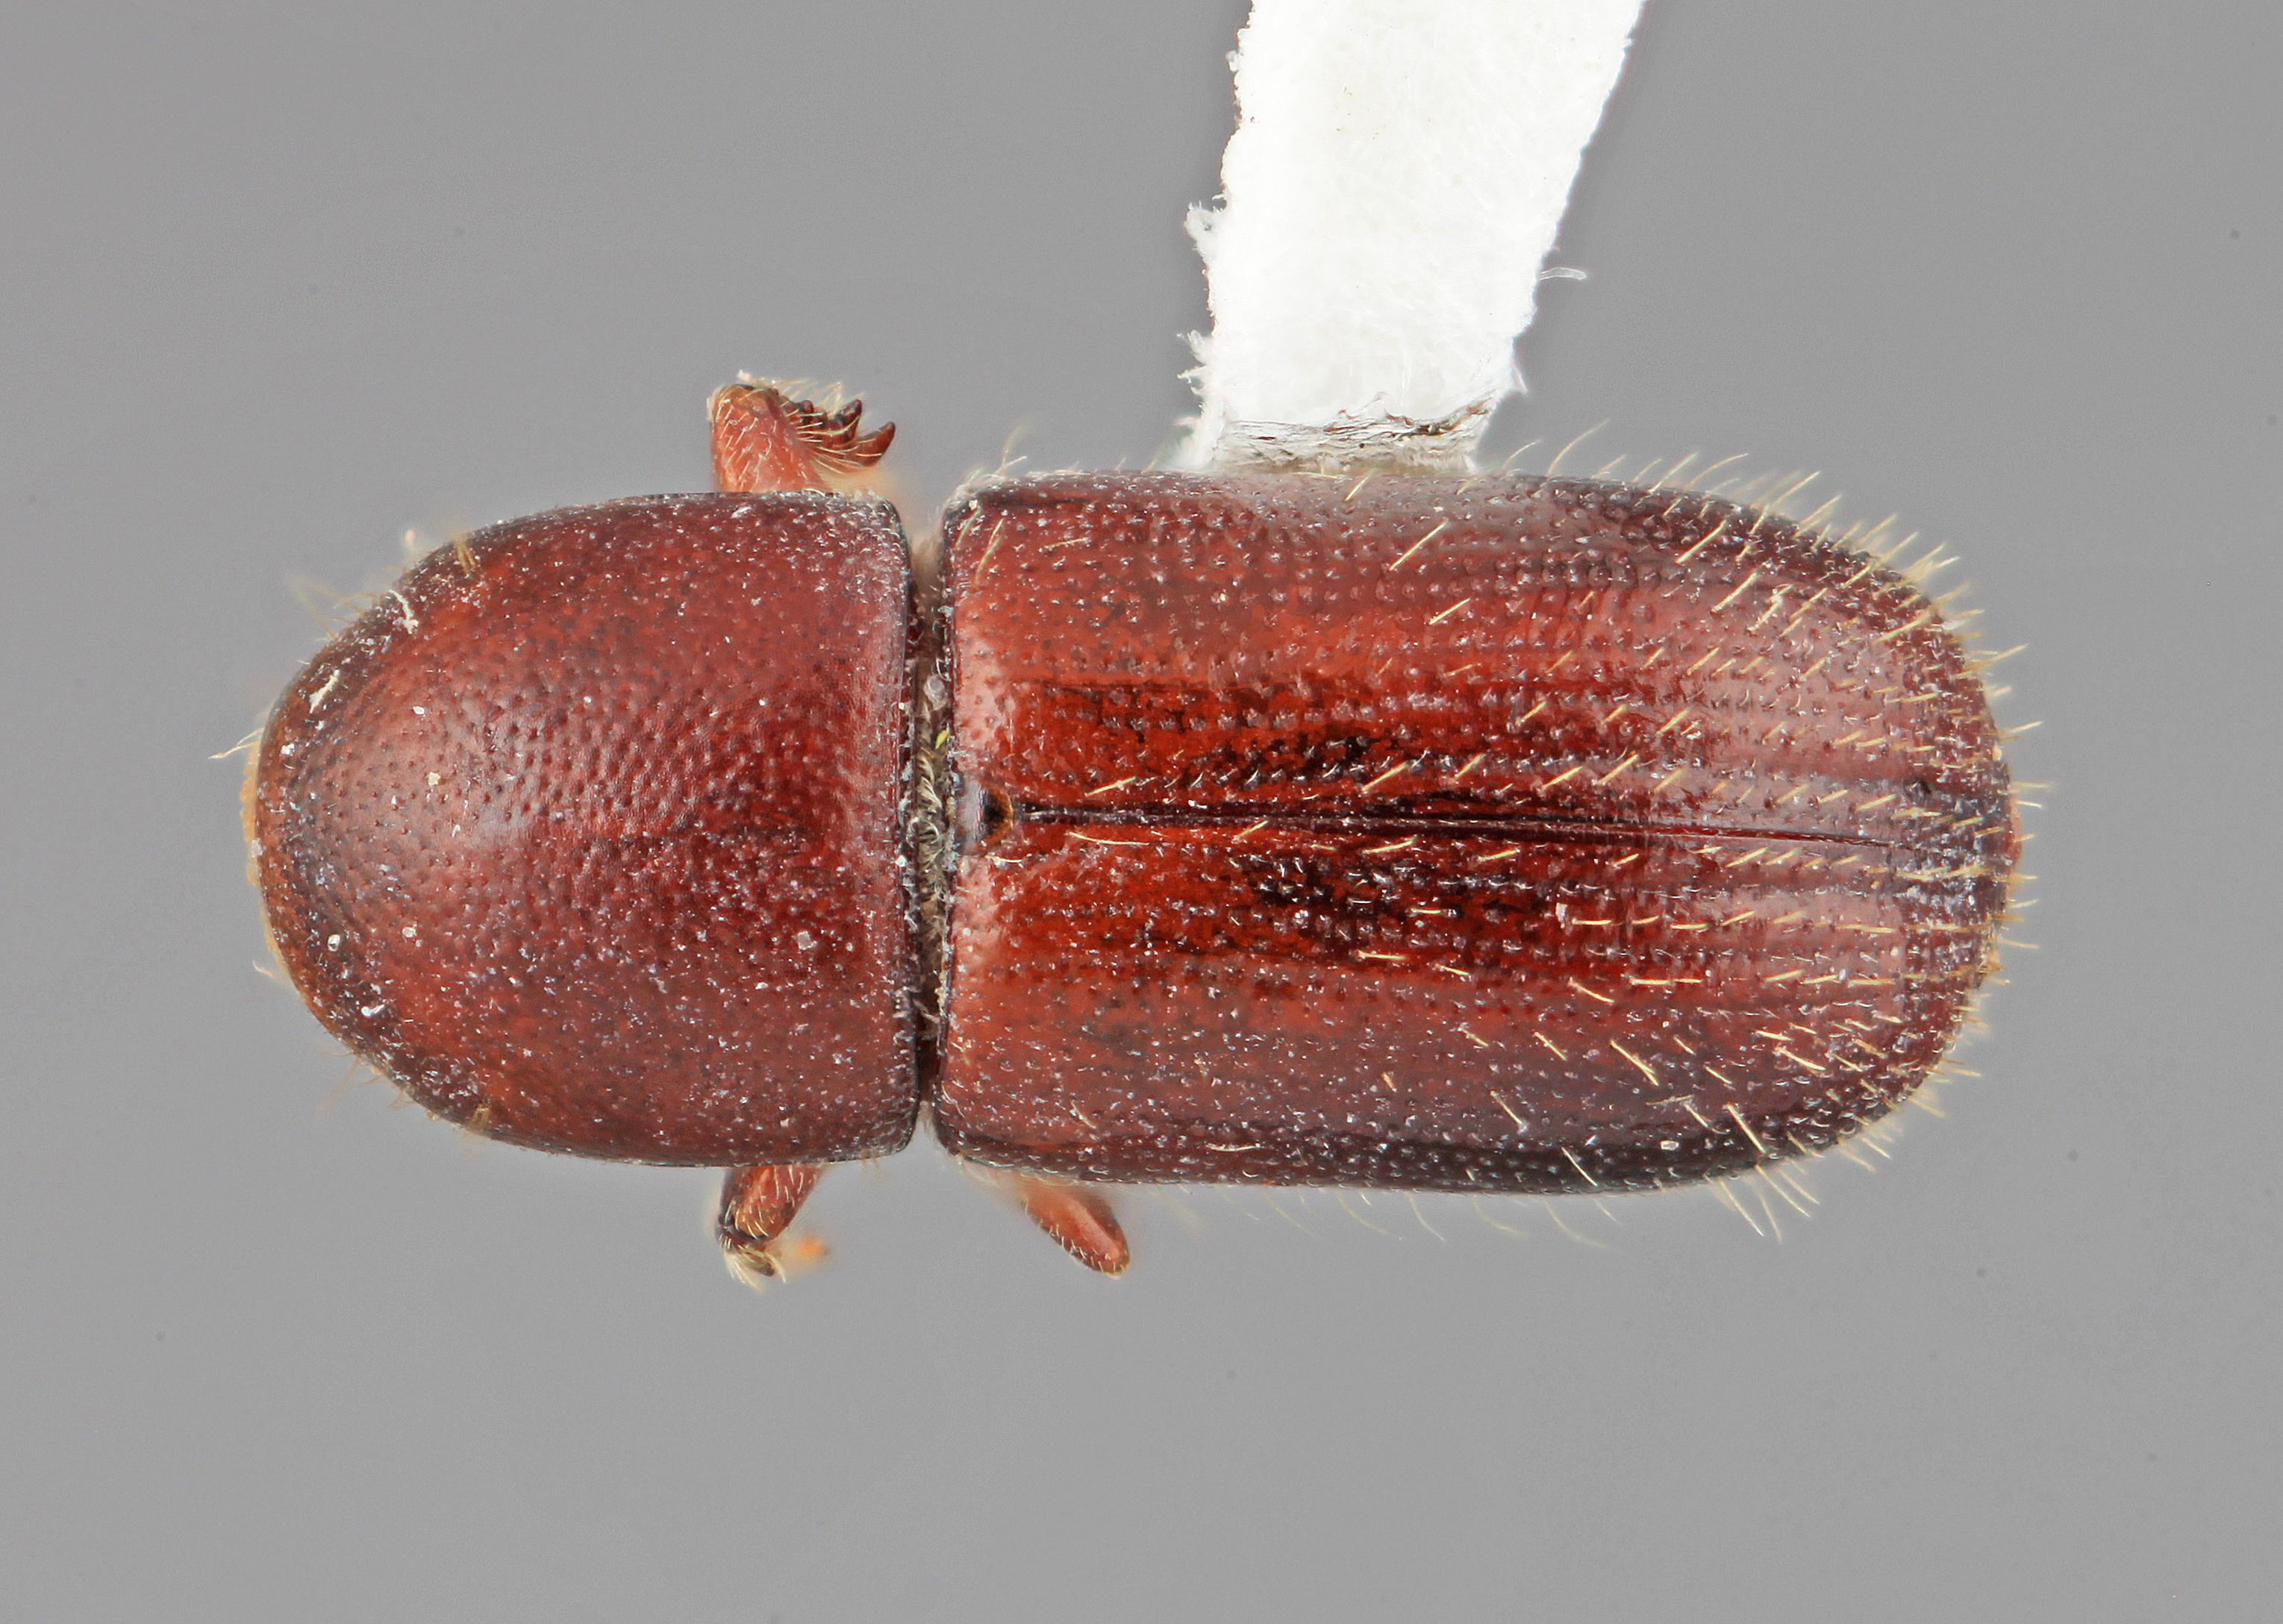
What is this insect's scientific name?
Scolytodes praeceps
